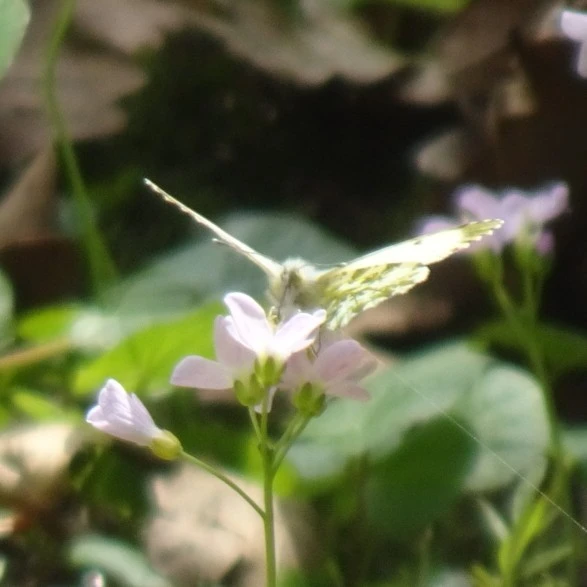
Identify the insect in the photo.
Anthocharis cardamines
